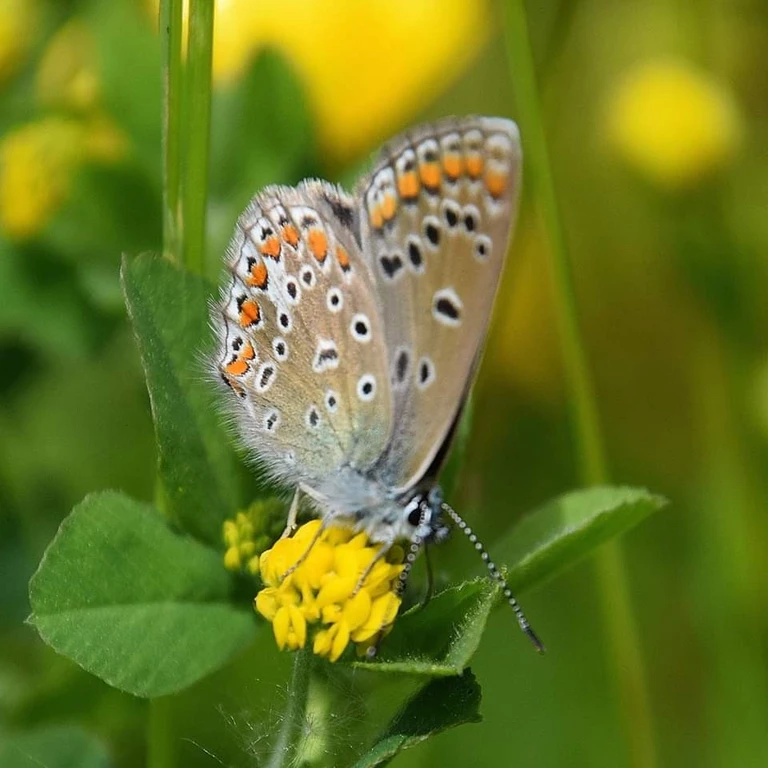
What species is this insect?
Polyommatus icarus
